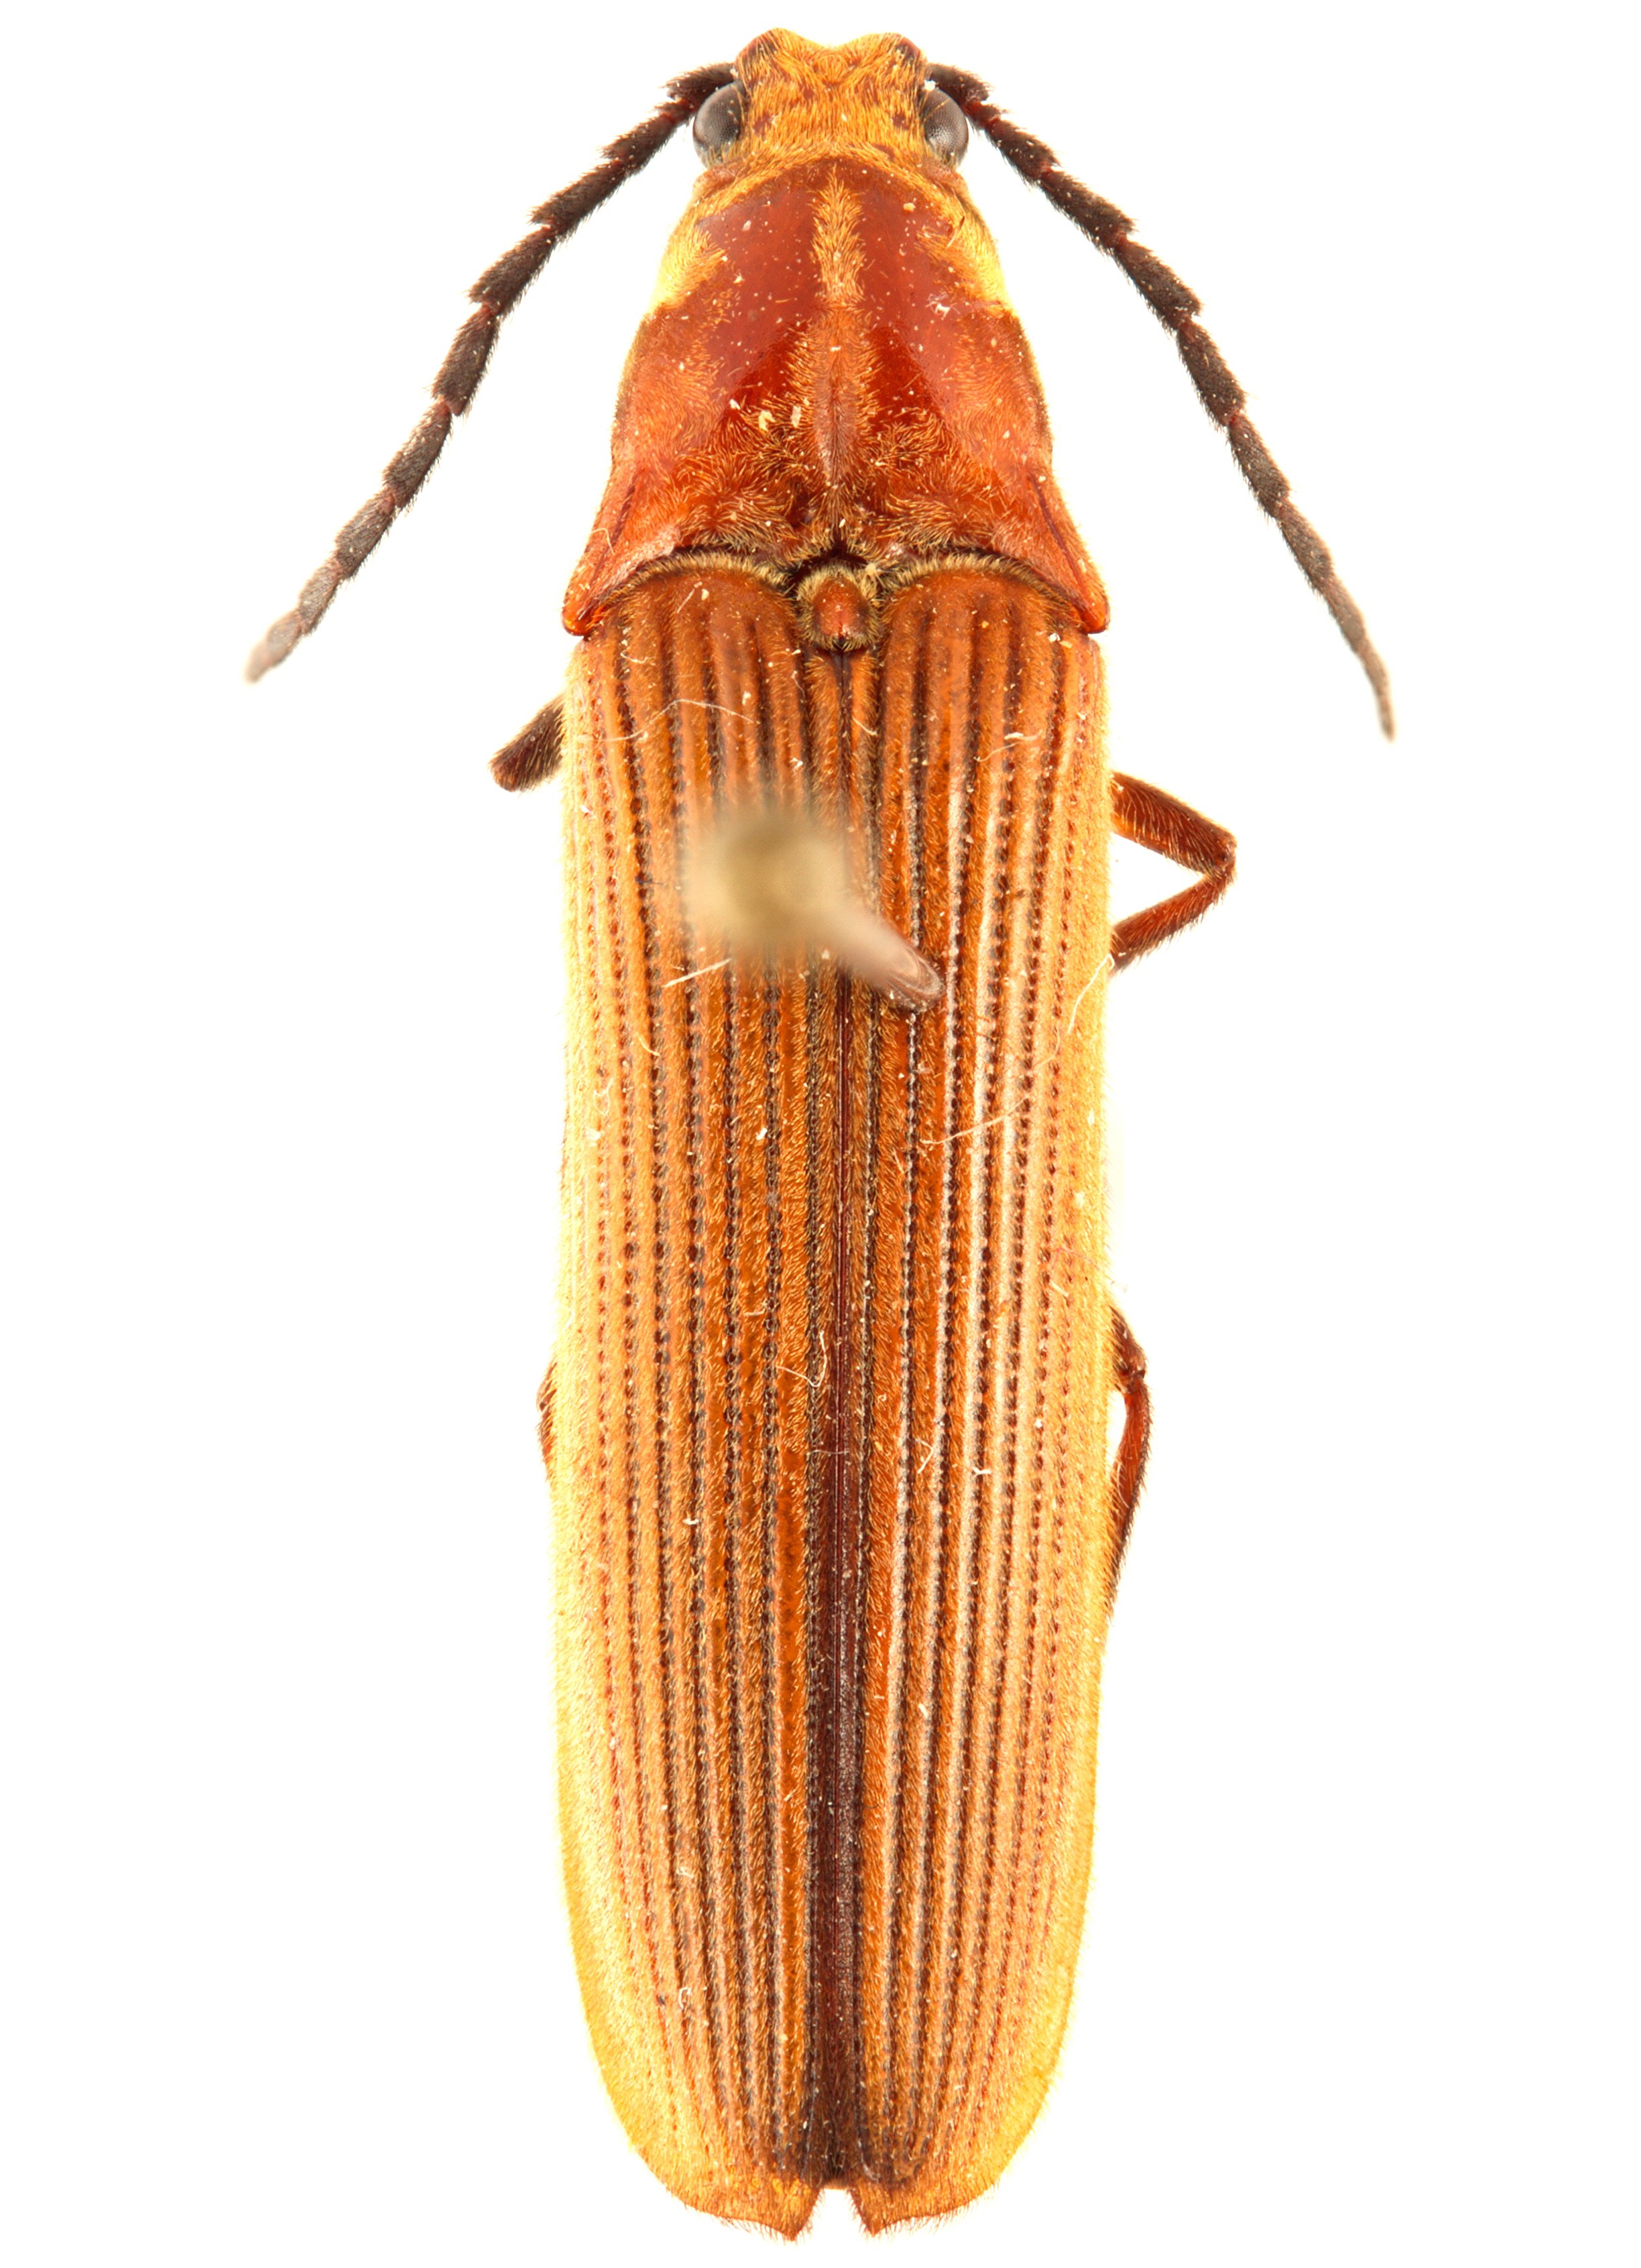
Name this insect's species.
Heschatroxus mucronatus
